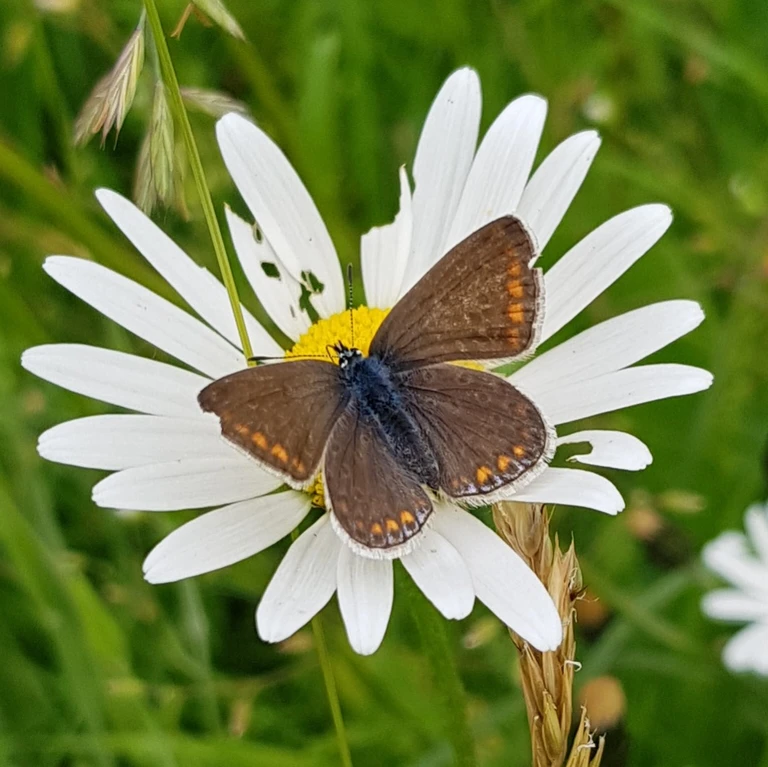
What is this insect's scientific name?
Polyommatus icarus
